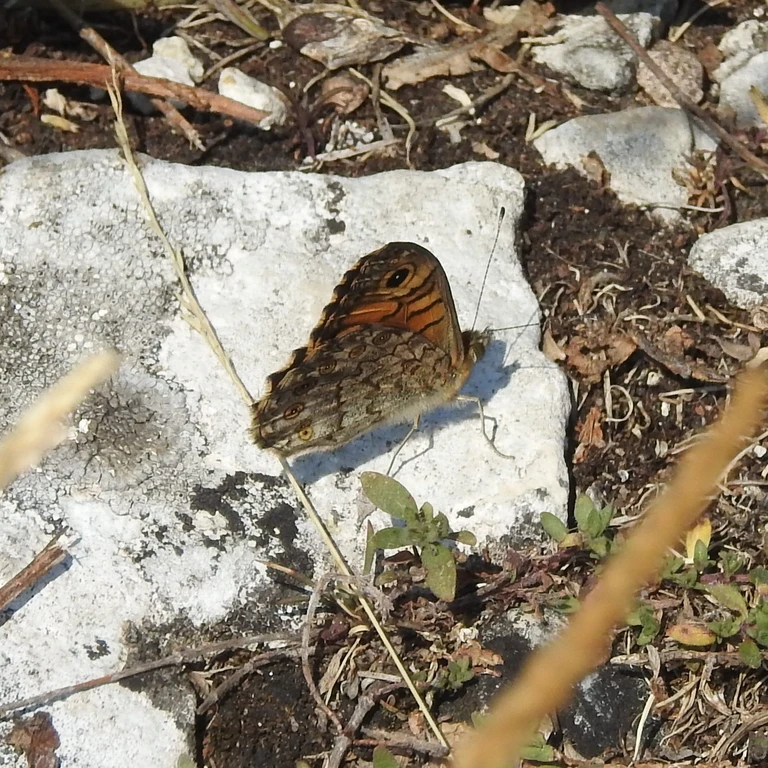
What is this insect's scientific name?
Lasiommata megera (also Pararge megera)
